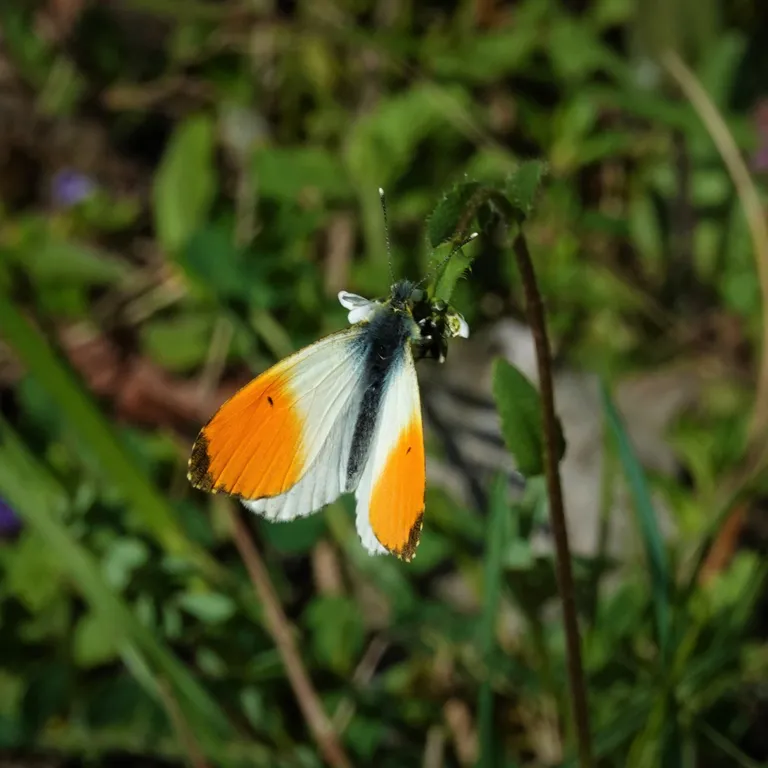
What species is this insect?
Anthocharis cardamines
